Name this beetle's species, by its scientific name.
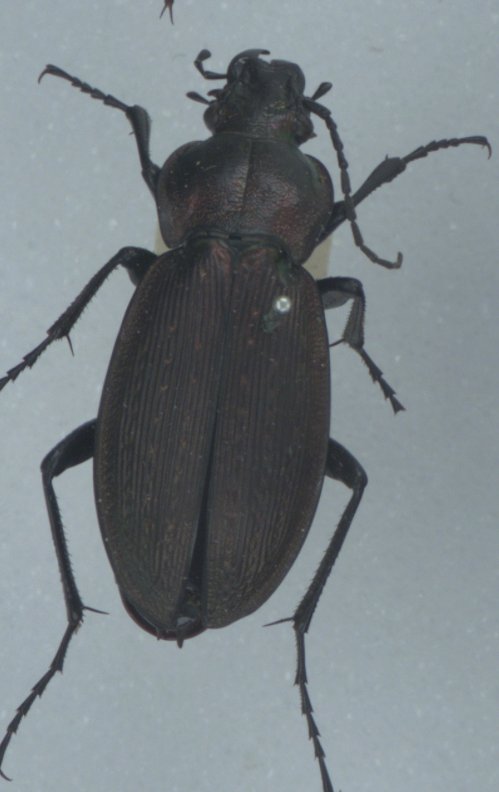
Carabus monilis
